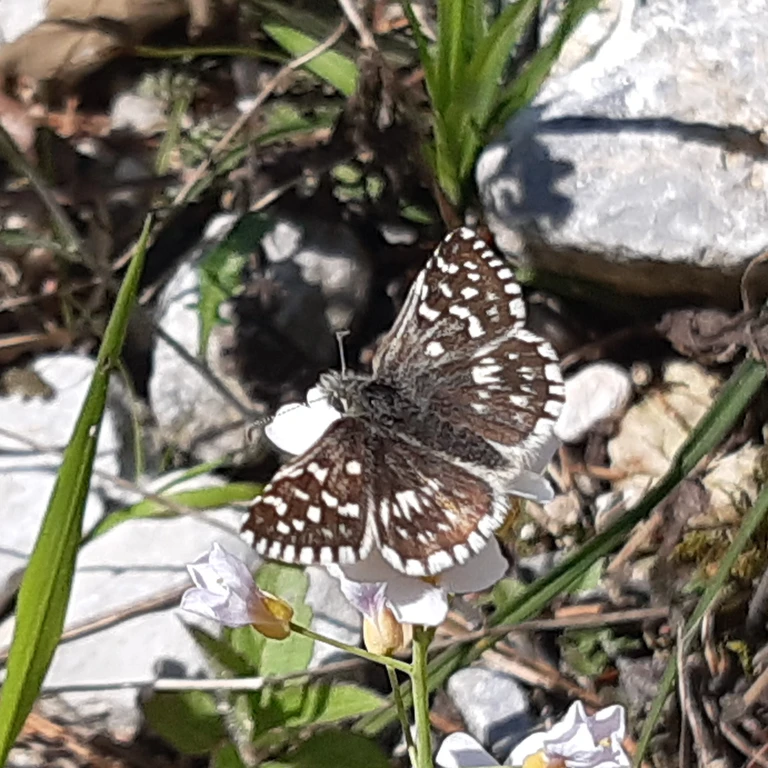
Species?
Pyrgus malvae
